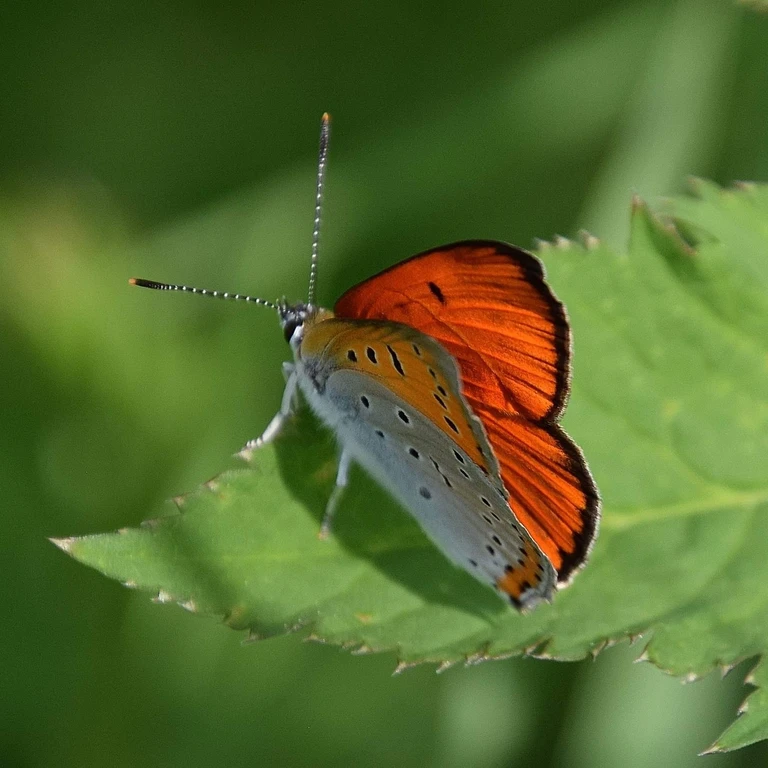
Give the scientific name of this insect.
Lycaena dispar
